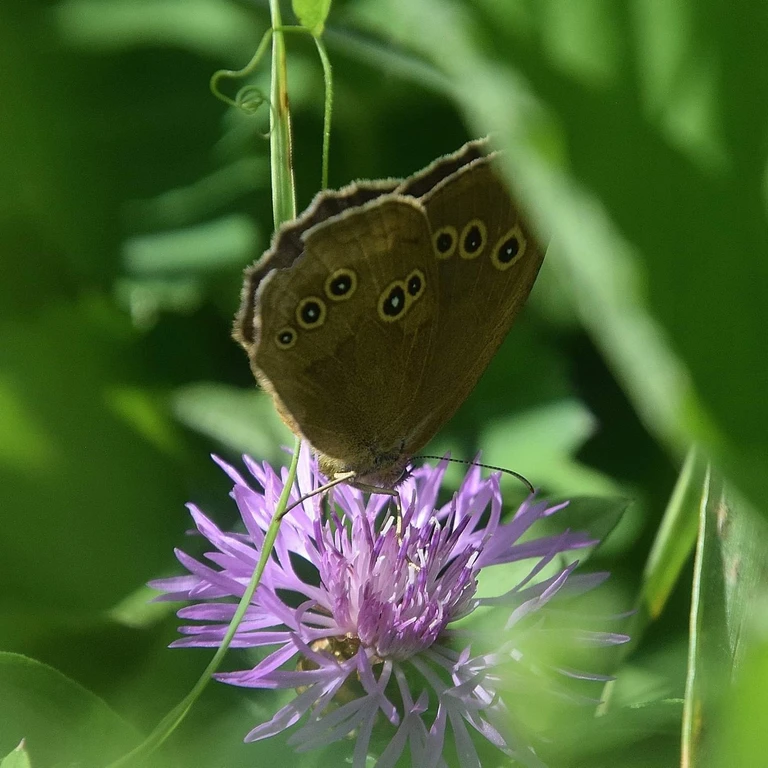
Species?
Aphantopus hyperantus
